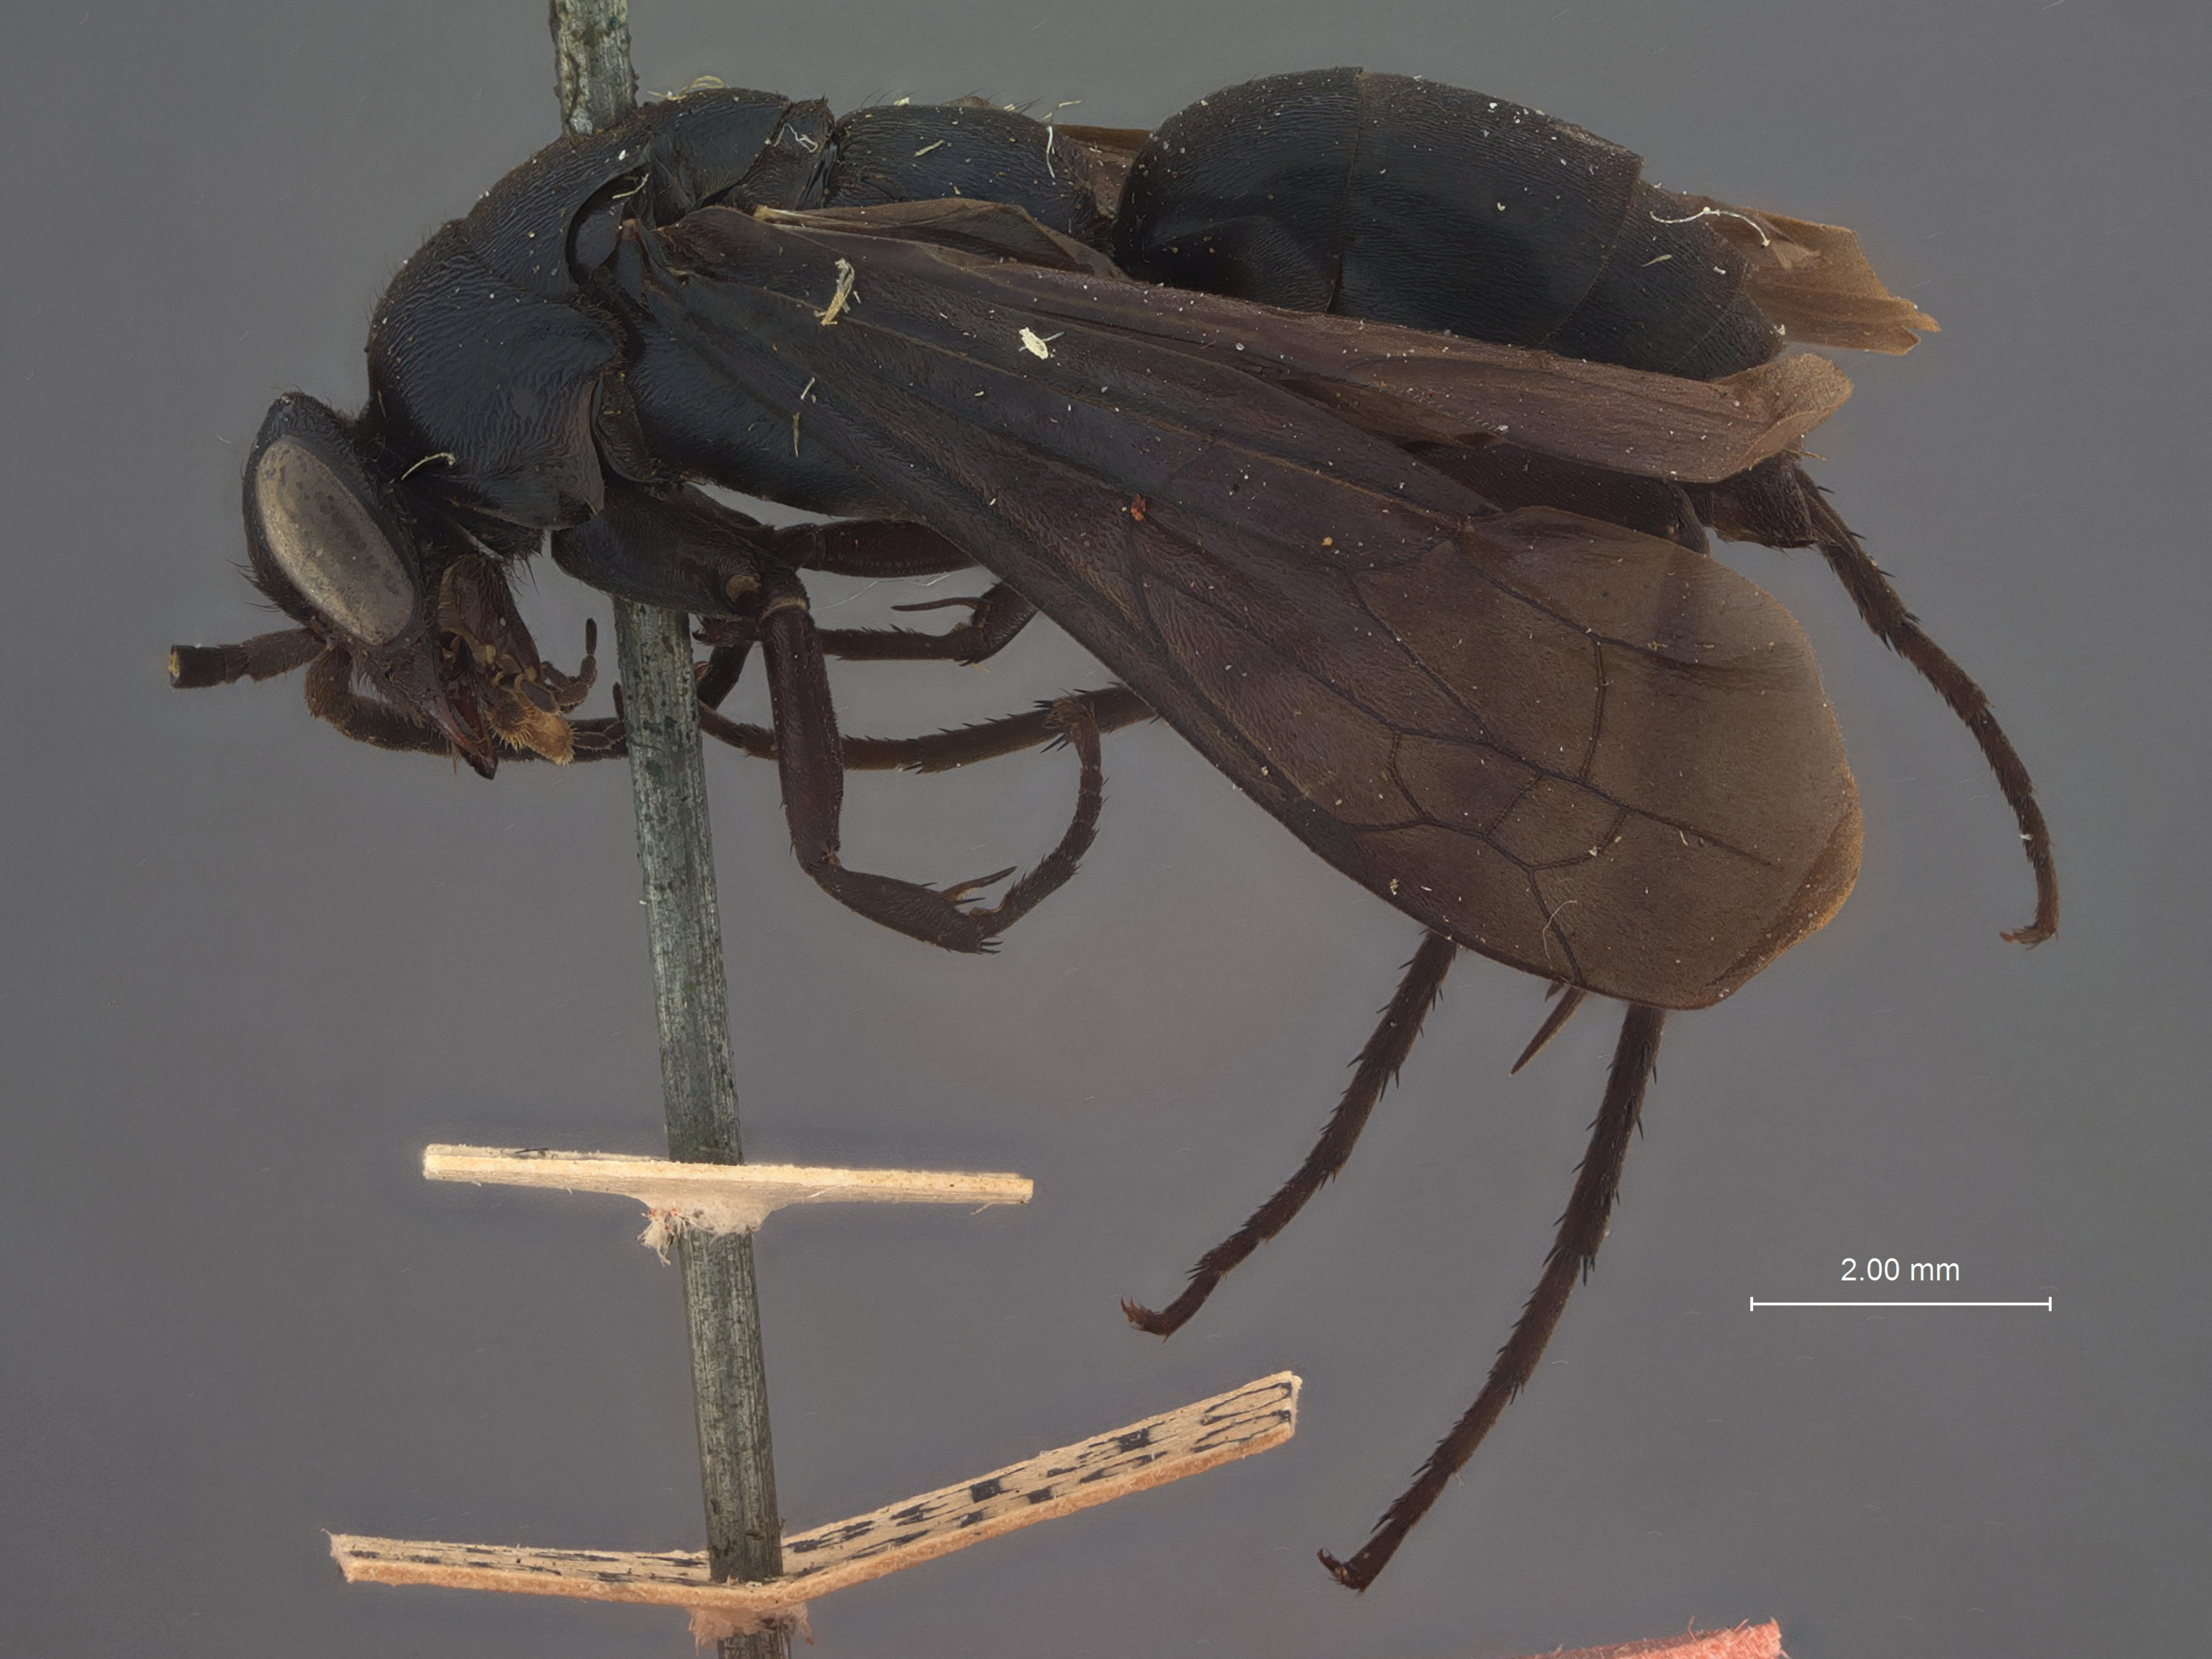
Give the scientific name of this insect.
Psorthaspis nahuatlensis
